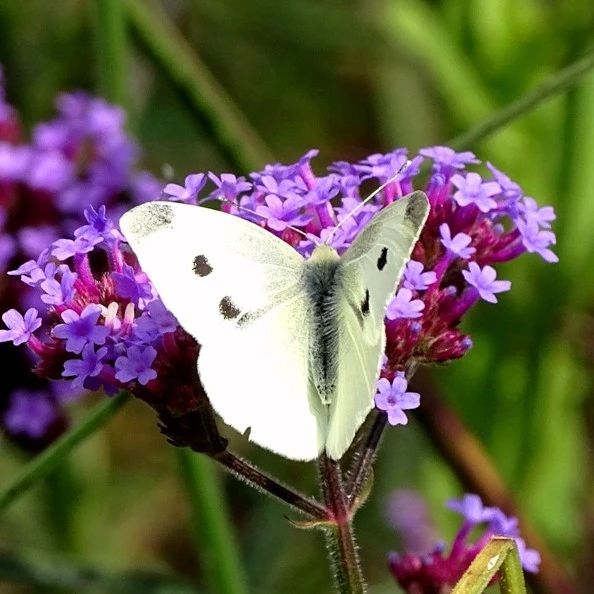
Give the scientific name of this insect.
Pieris rapae
